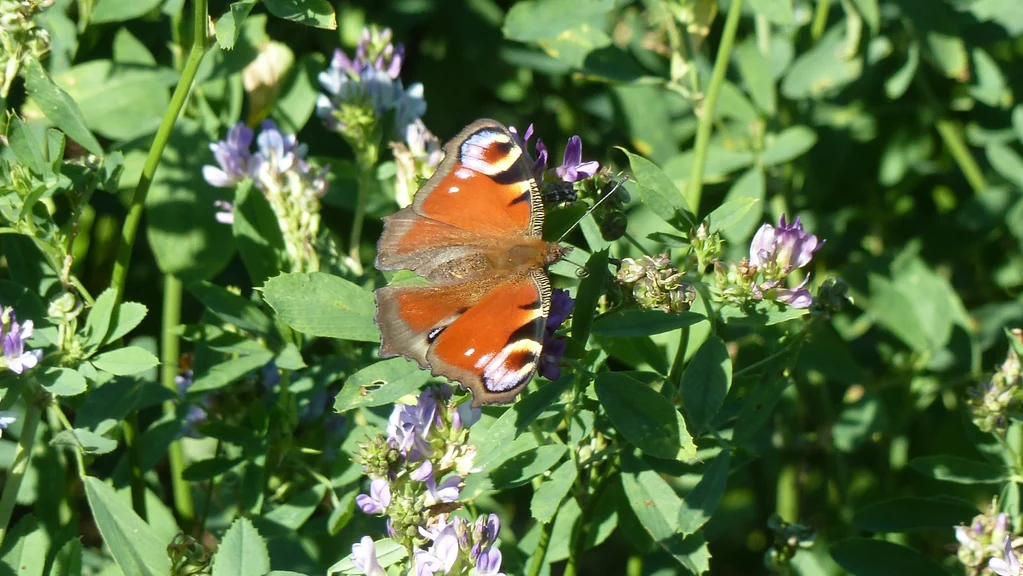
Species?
Aglais io
